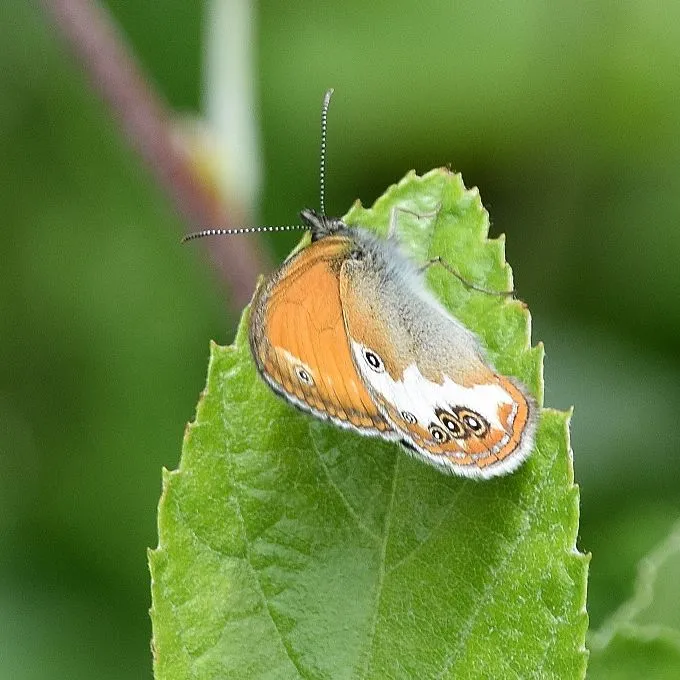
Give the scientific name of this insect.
Coenonympha arcania
